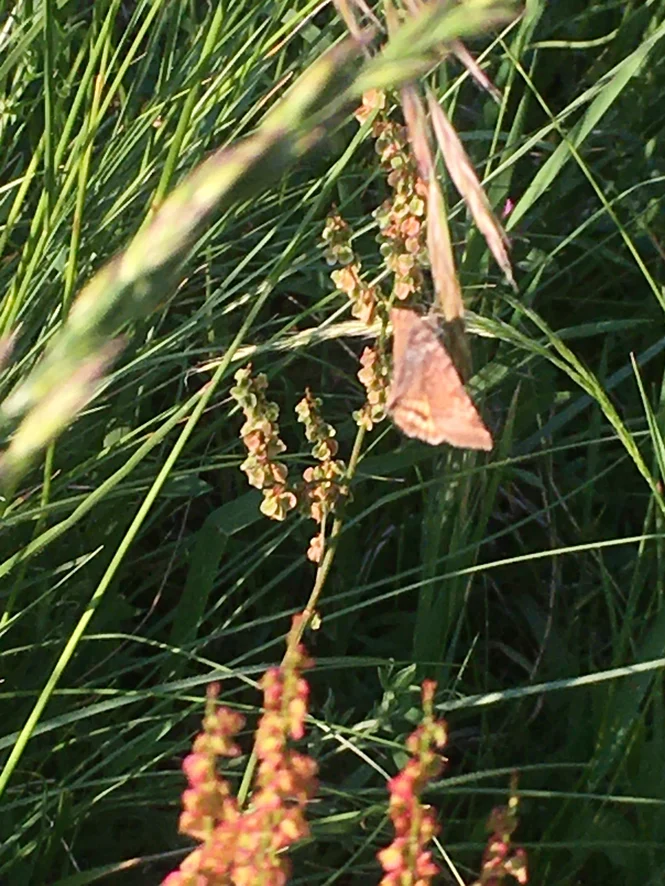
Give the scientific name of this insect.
Euclidia glyphica
